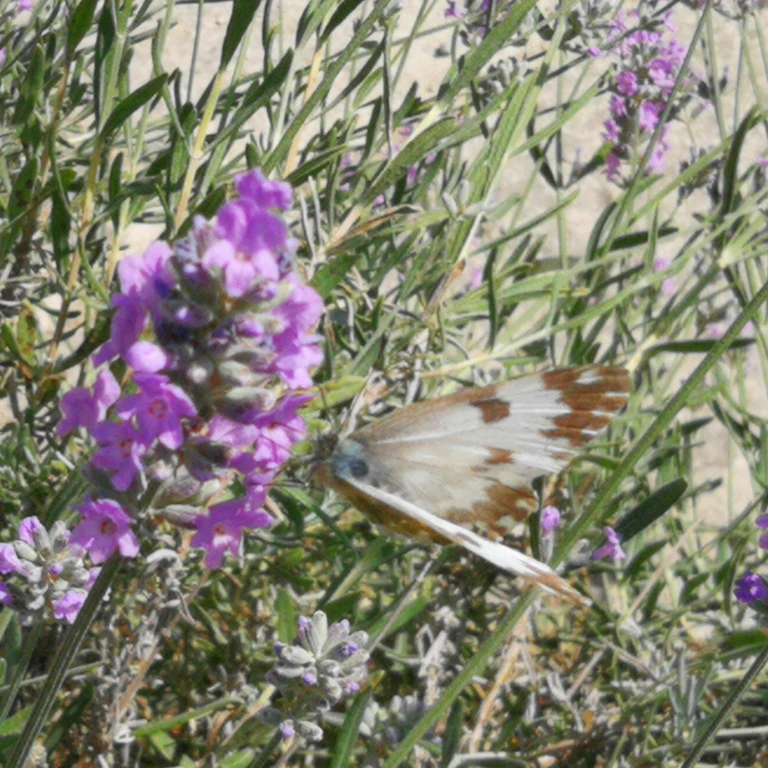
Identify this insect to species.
Pontia edusa
